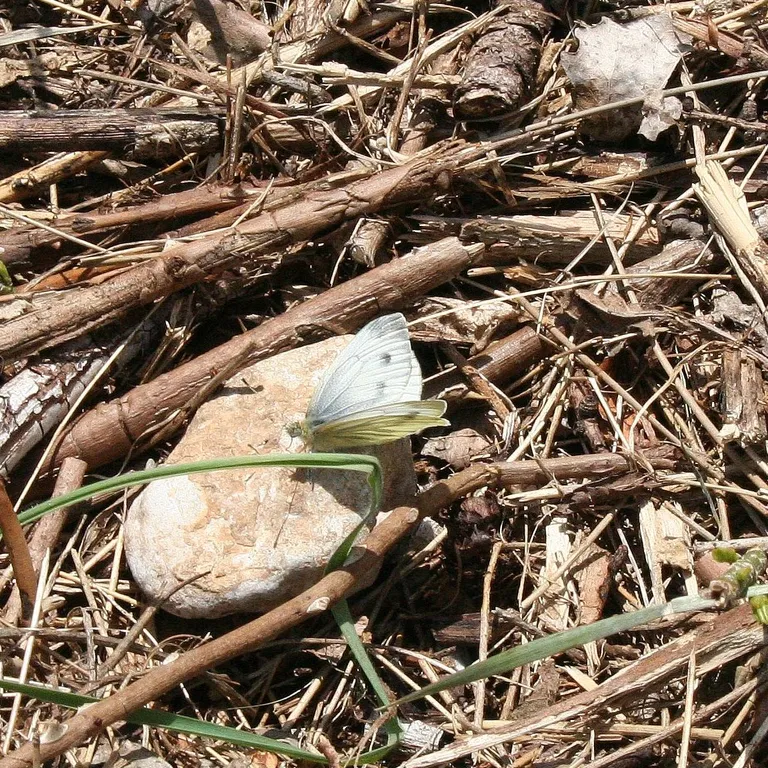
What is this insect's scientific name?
Pieris napi
